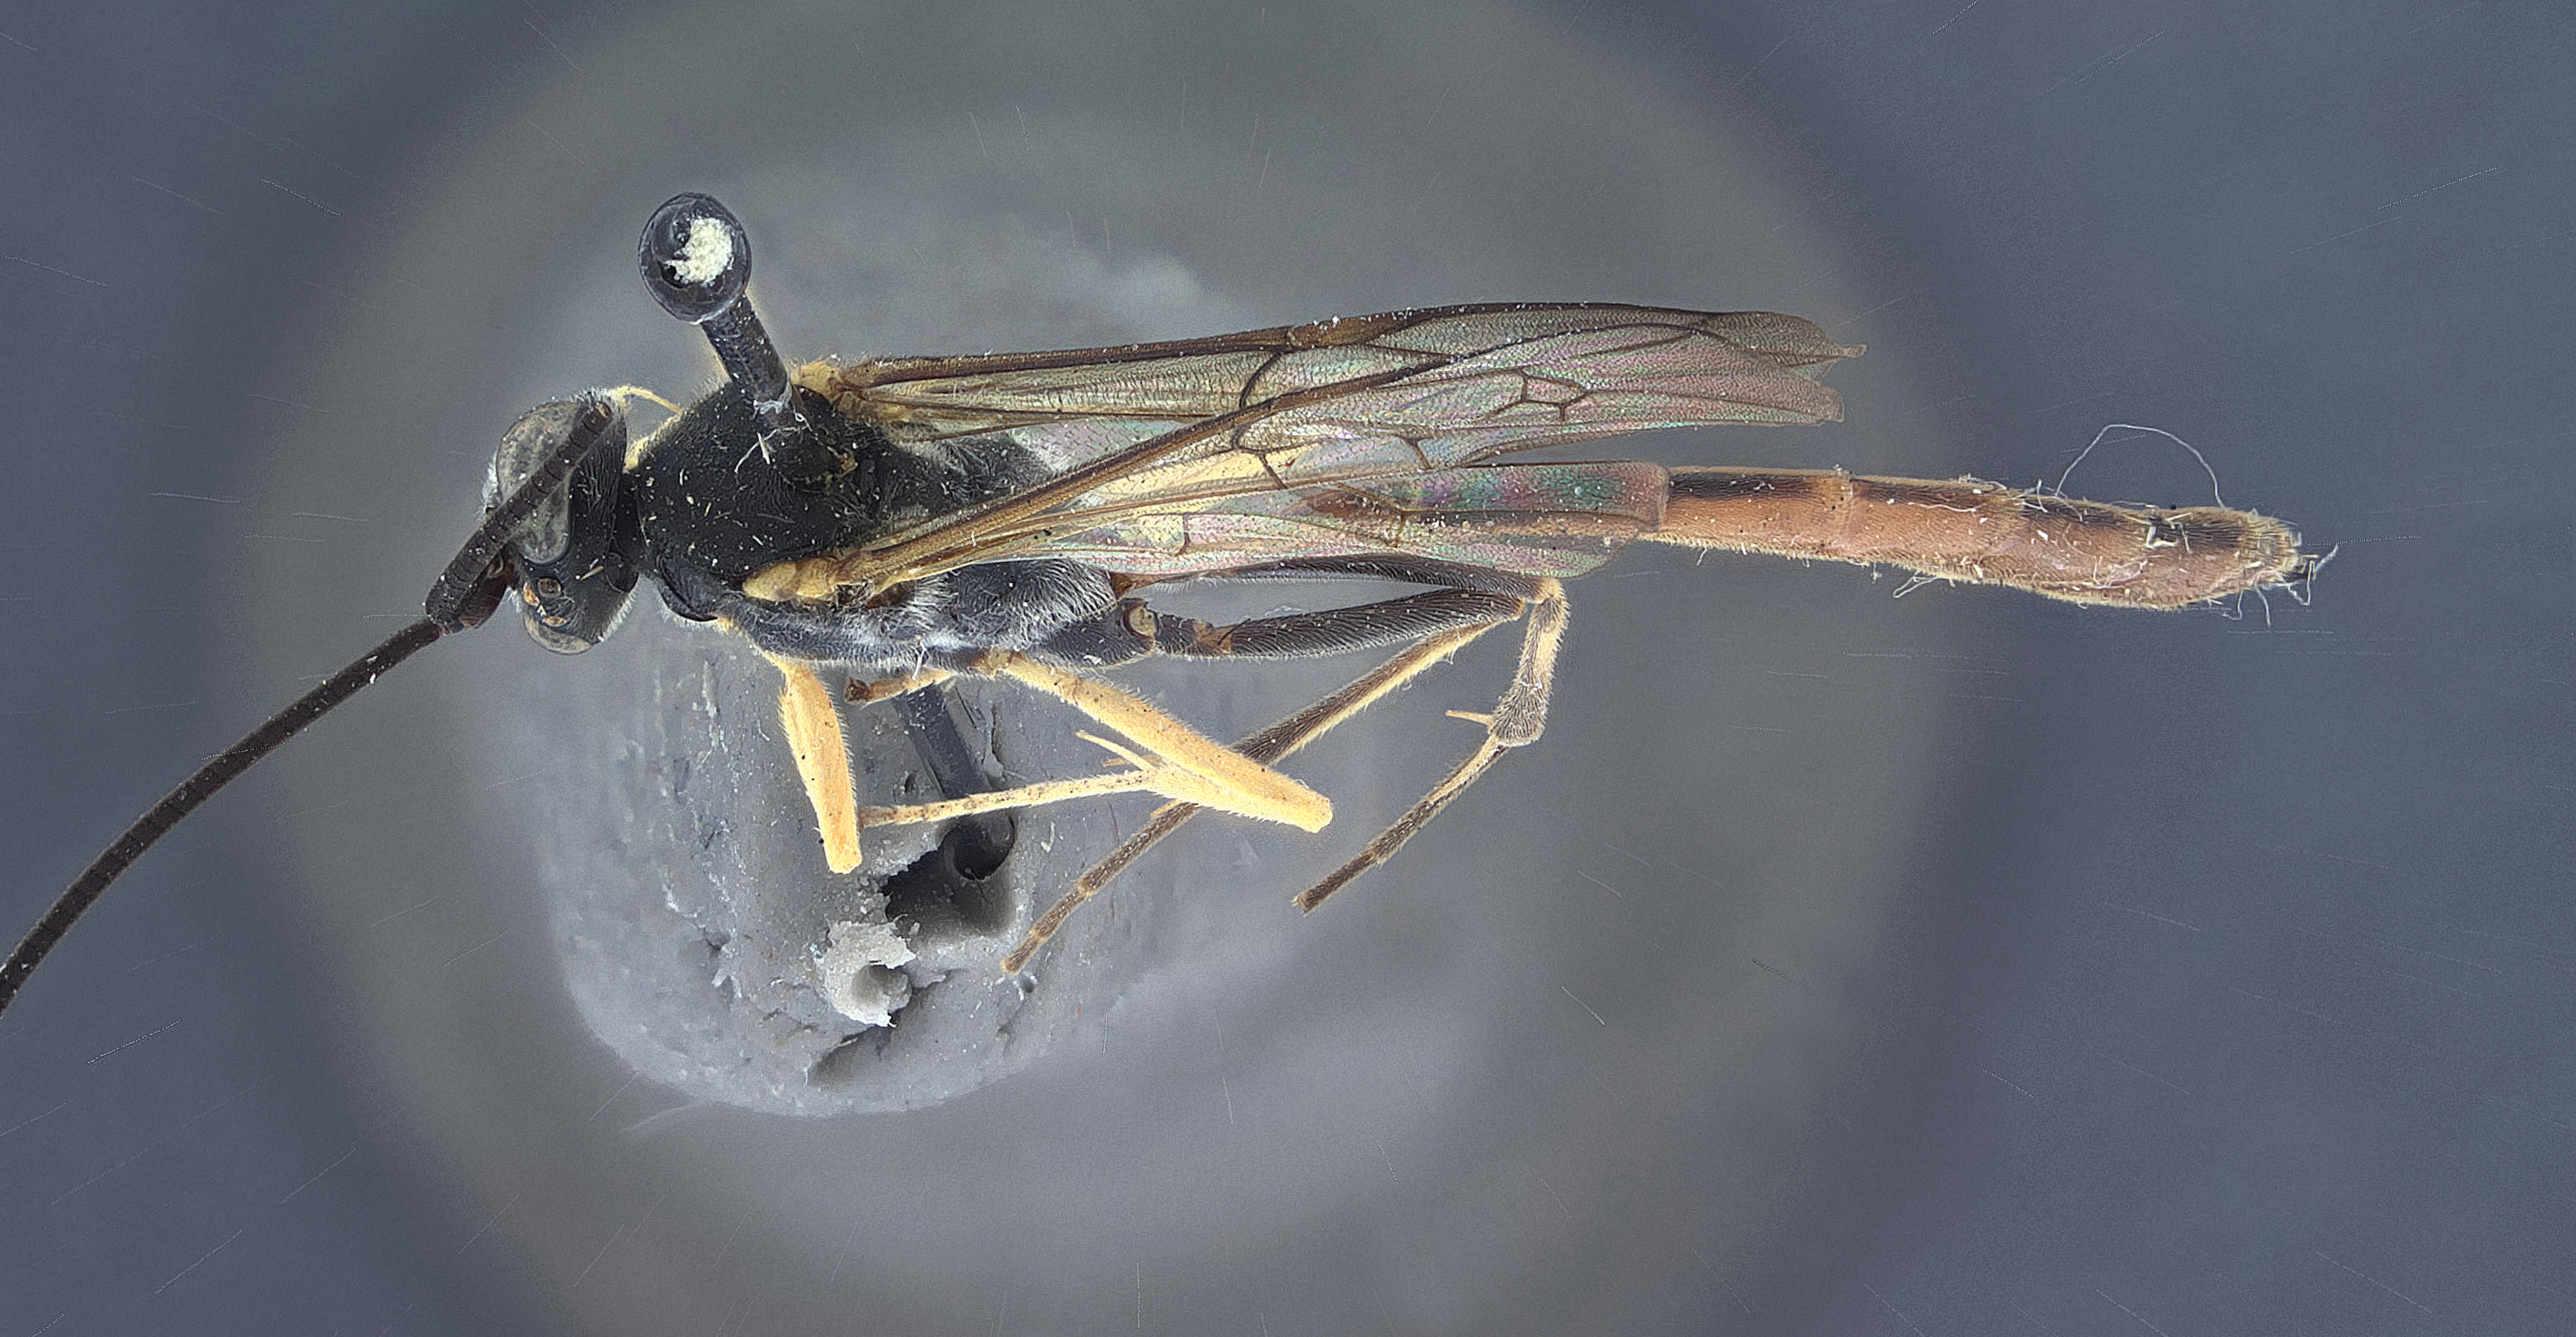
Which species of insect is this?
Campoplegidea magnifica
